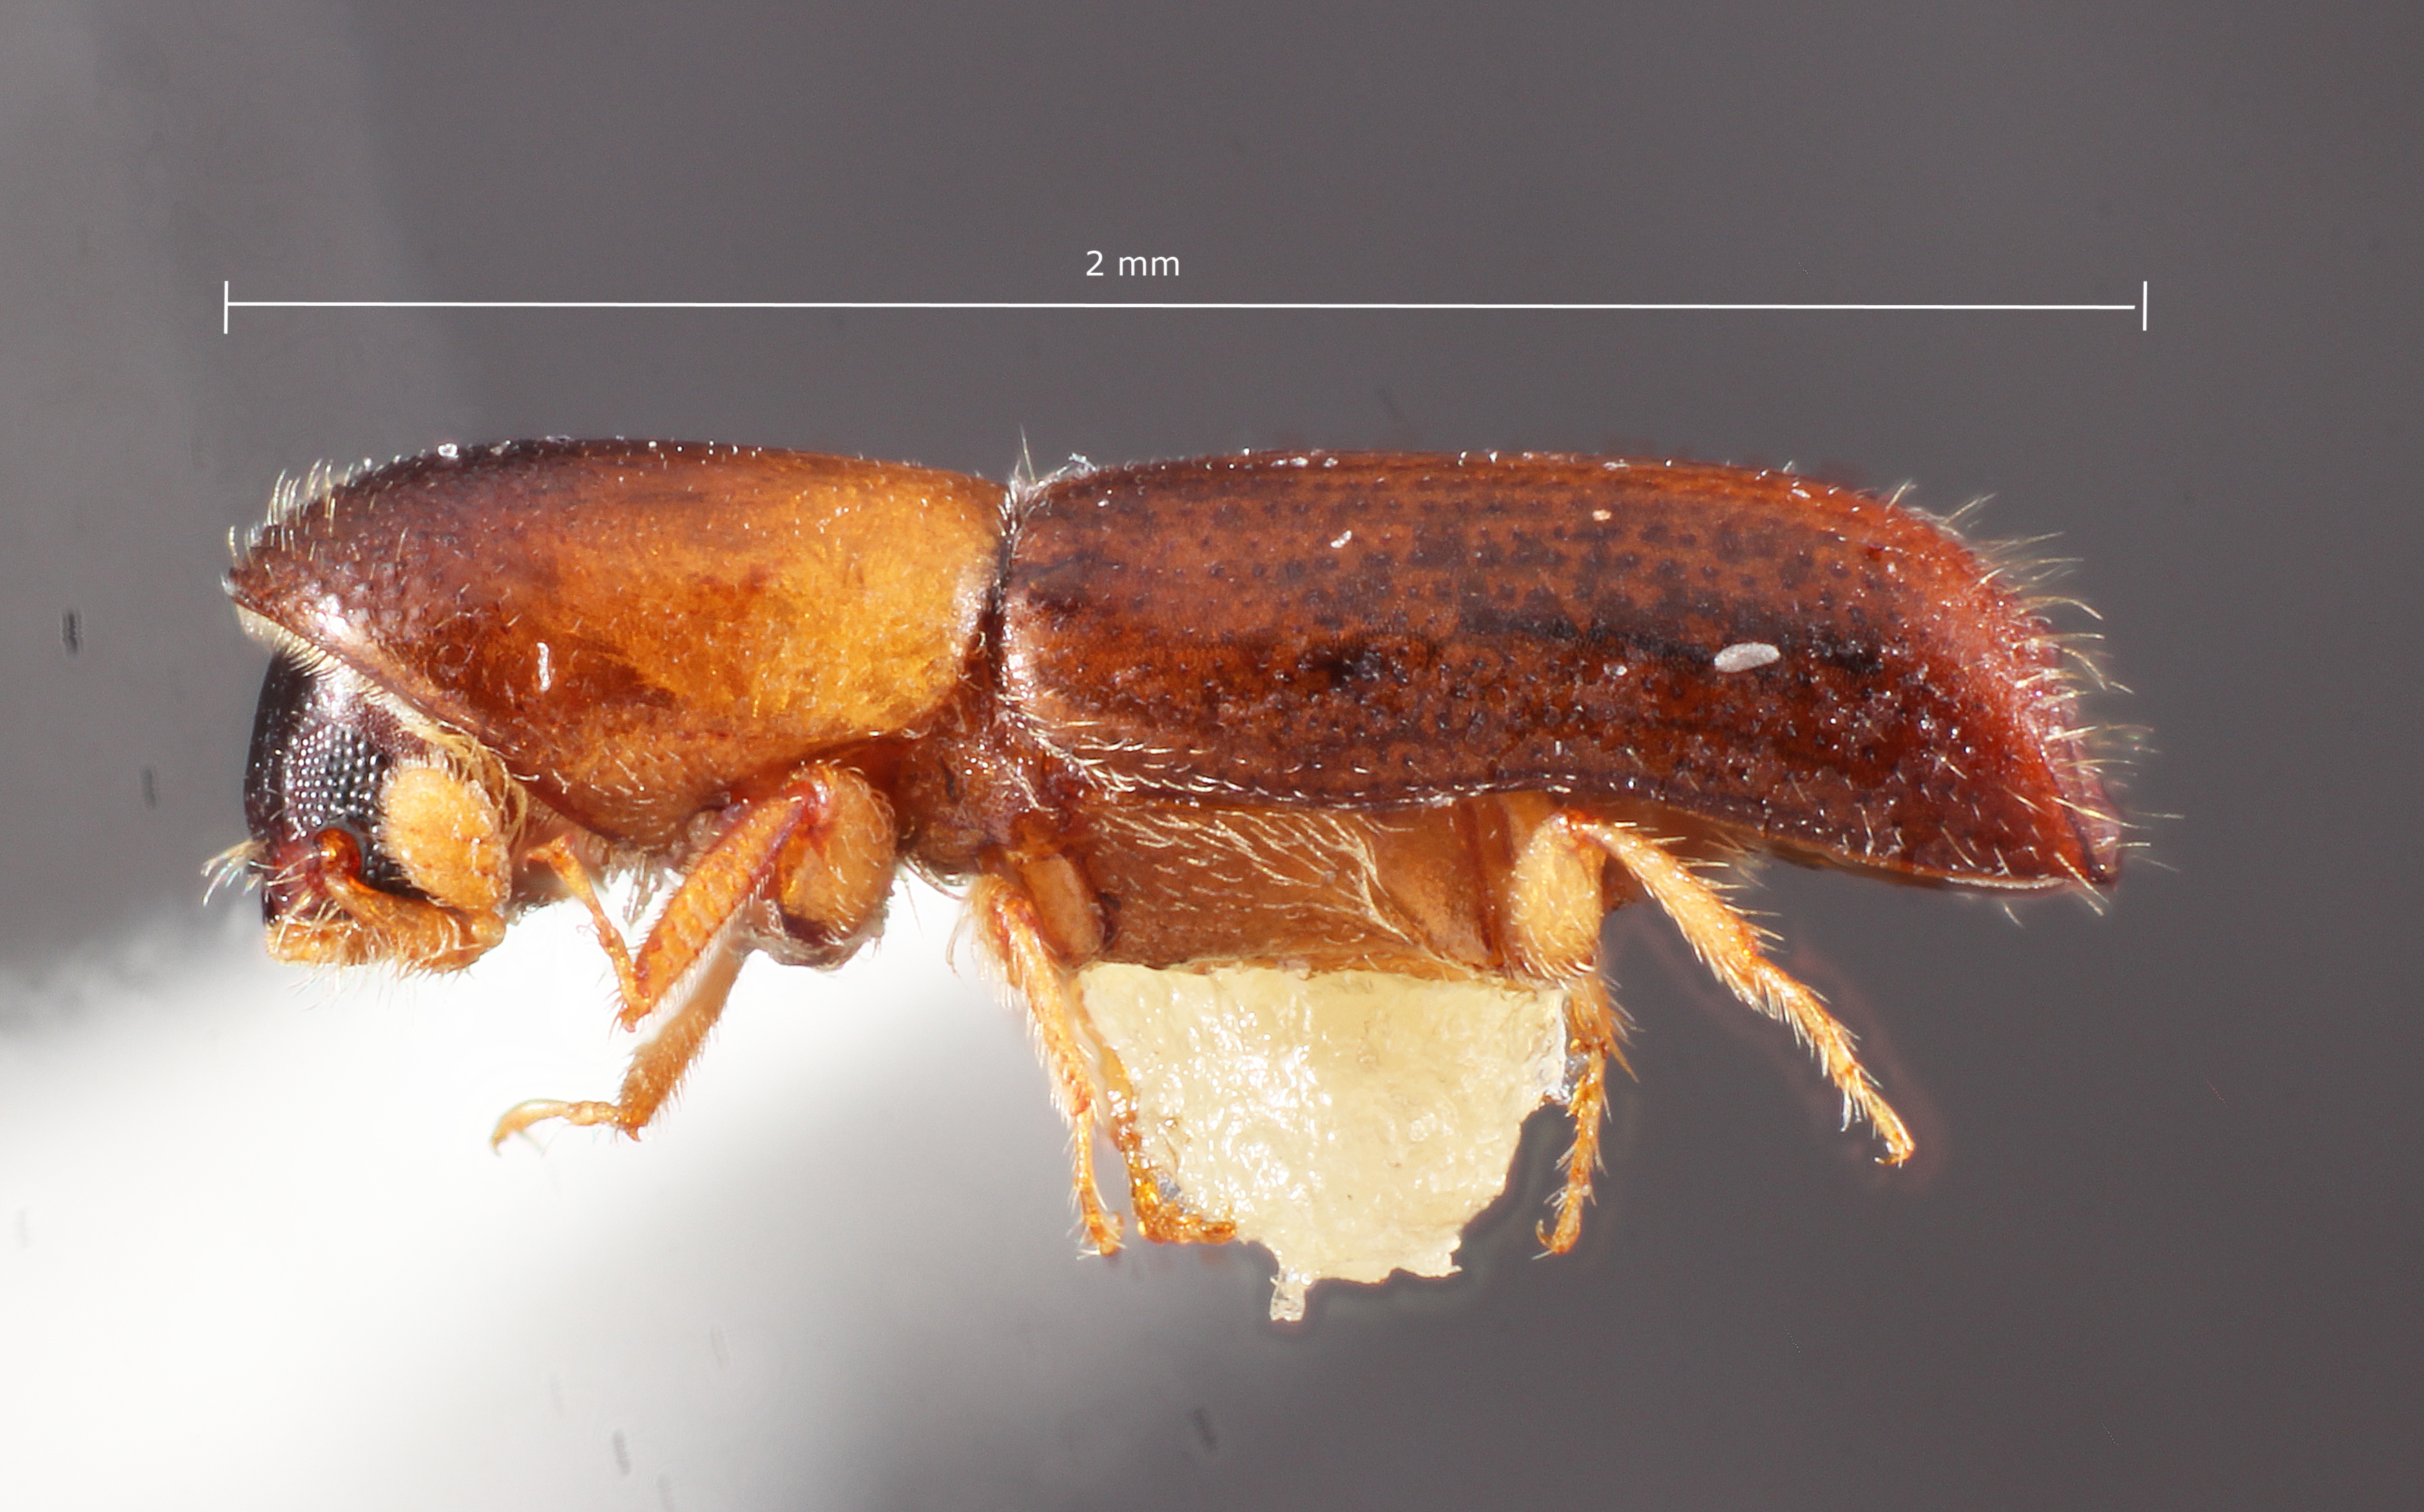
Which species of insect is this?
Monarthrum granulosum
